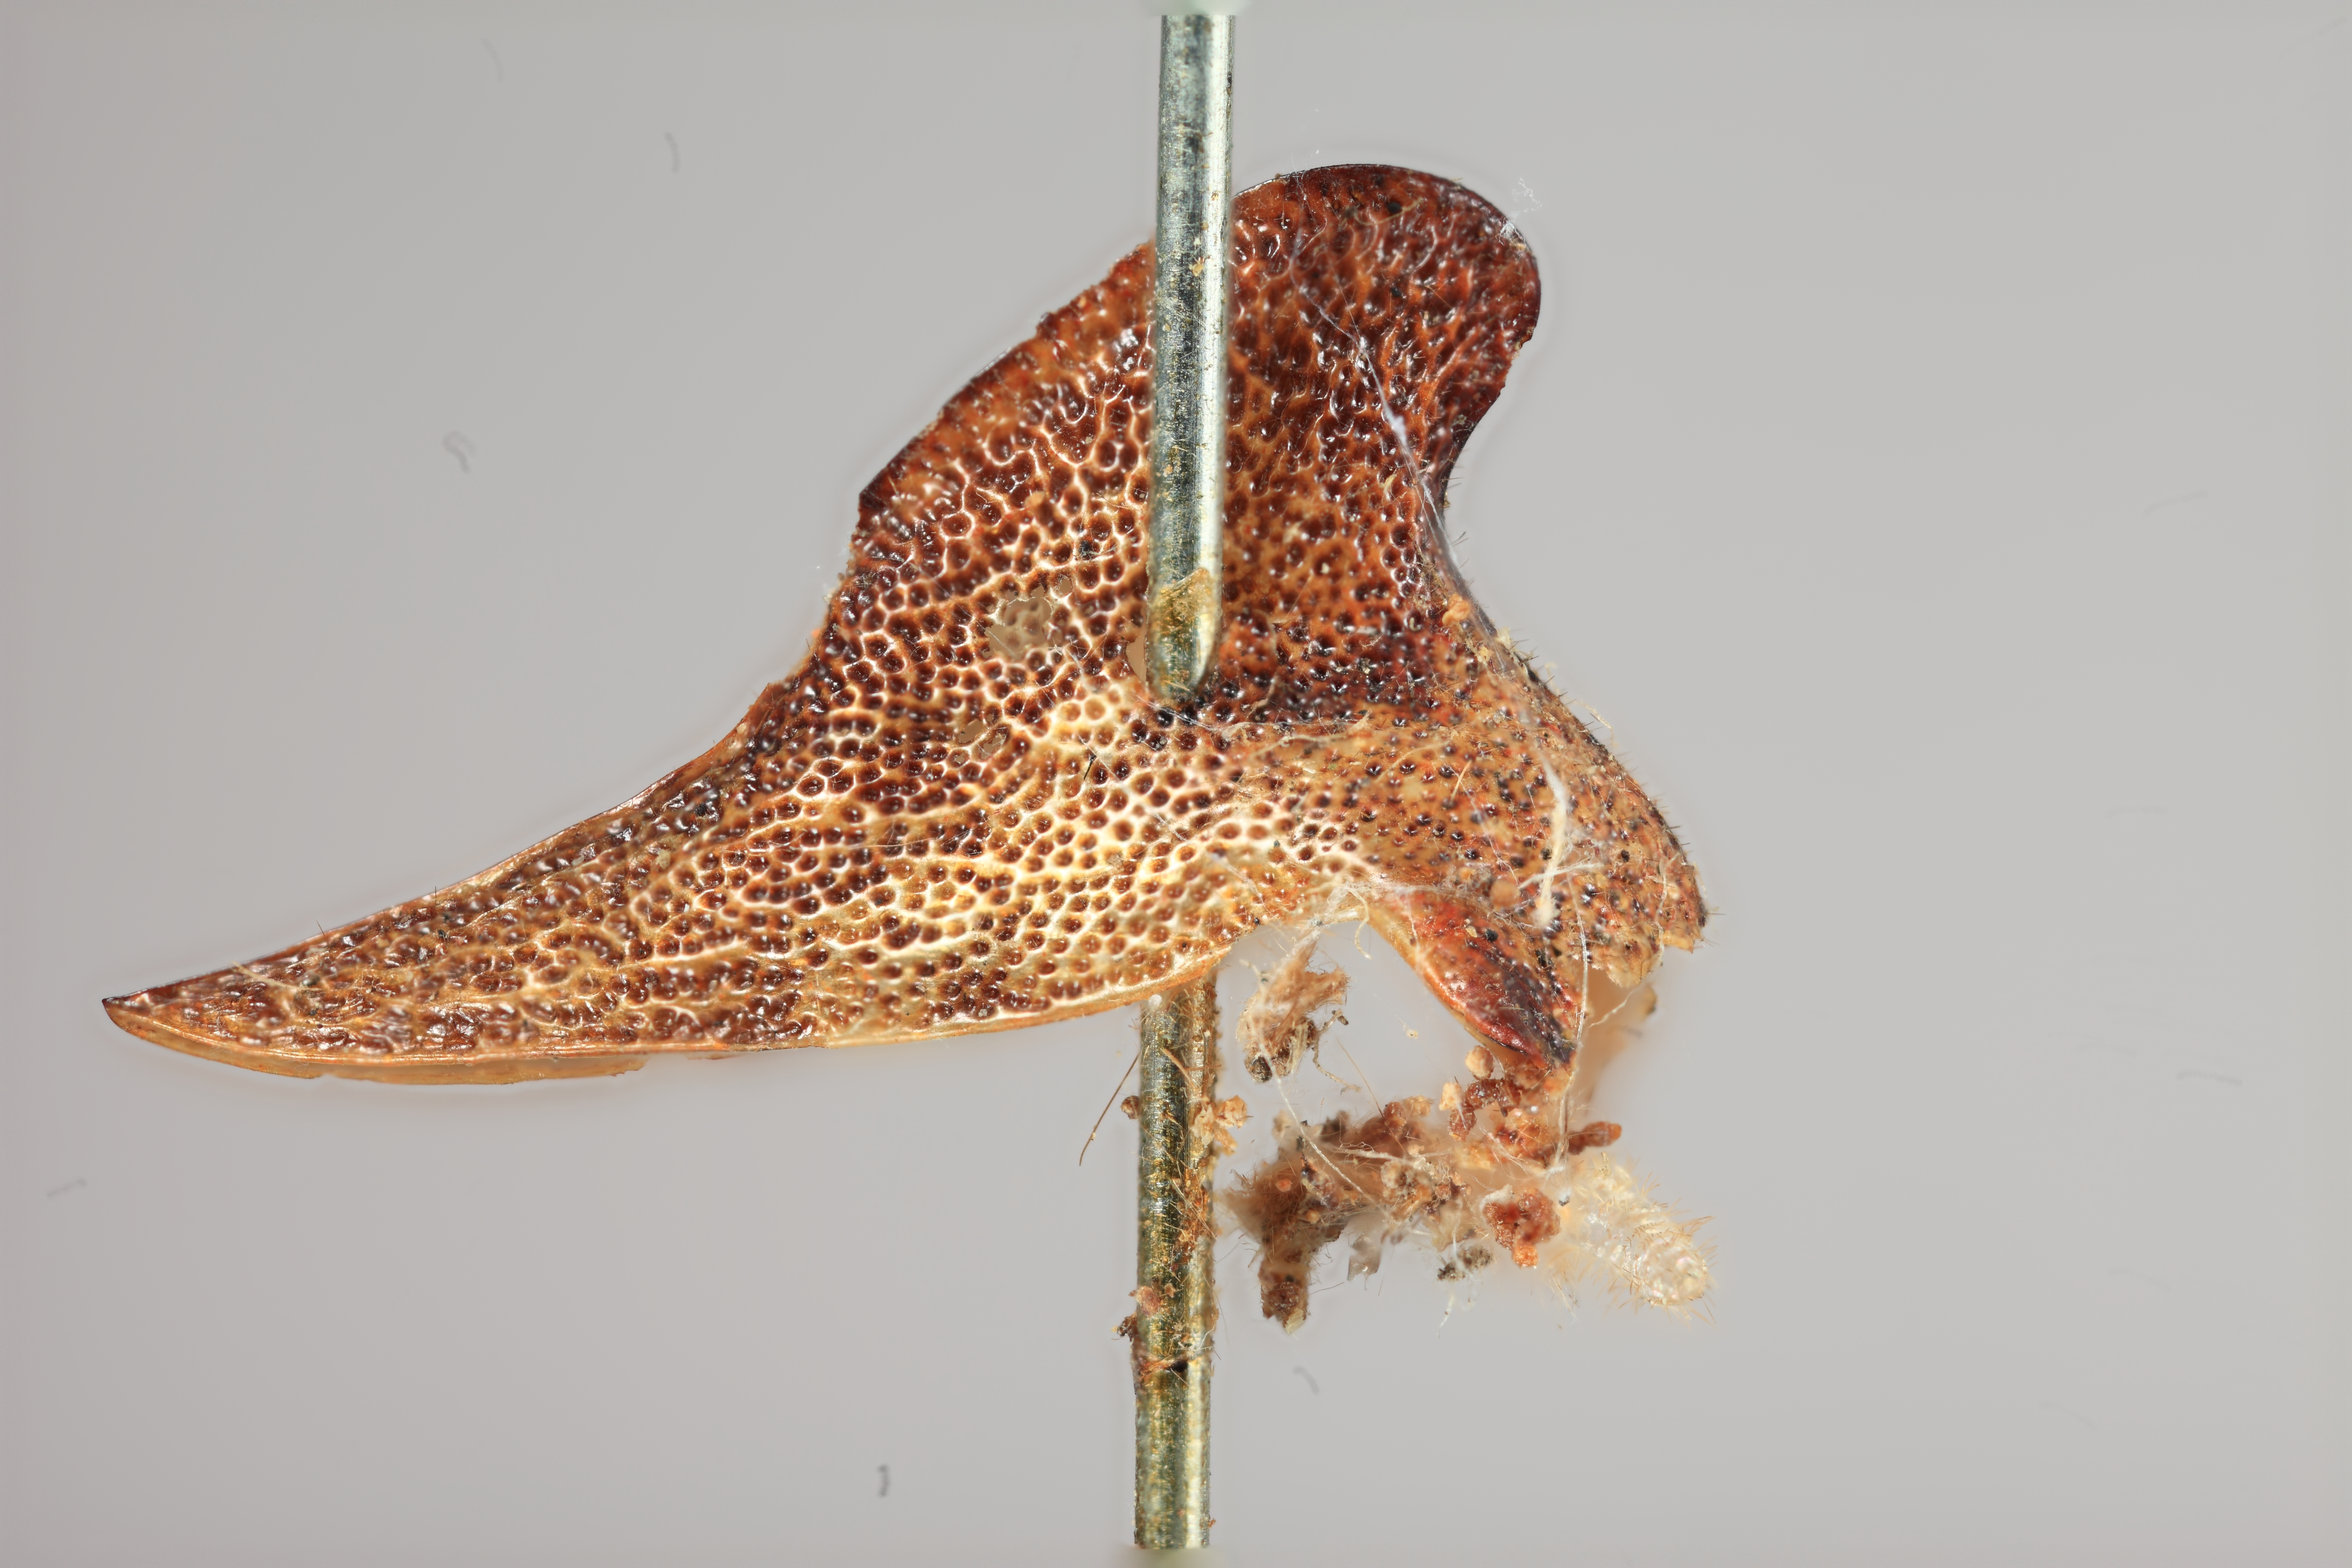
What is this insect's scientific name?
Telamona magniloba
